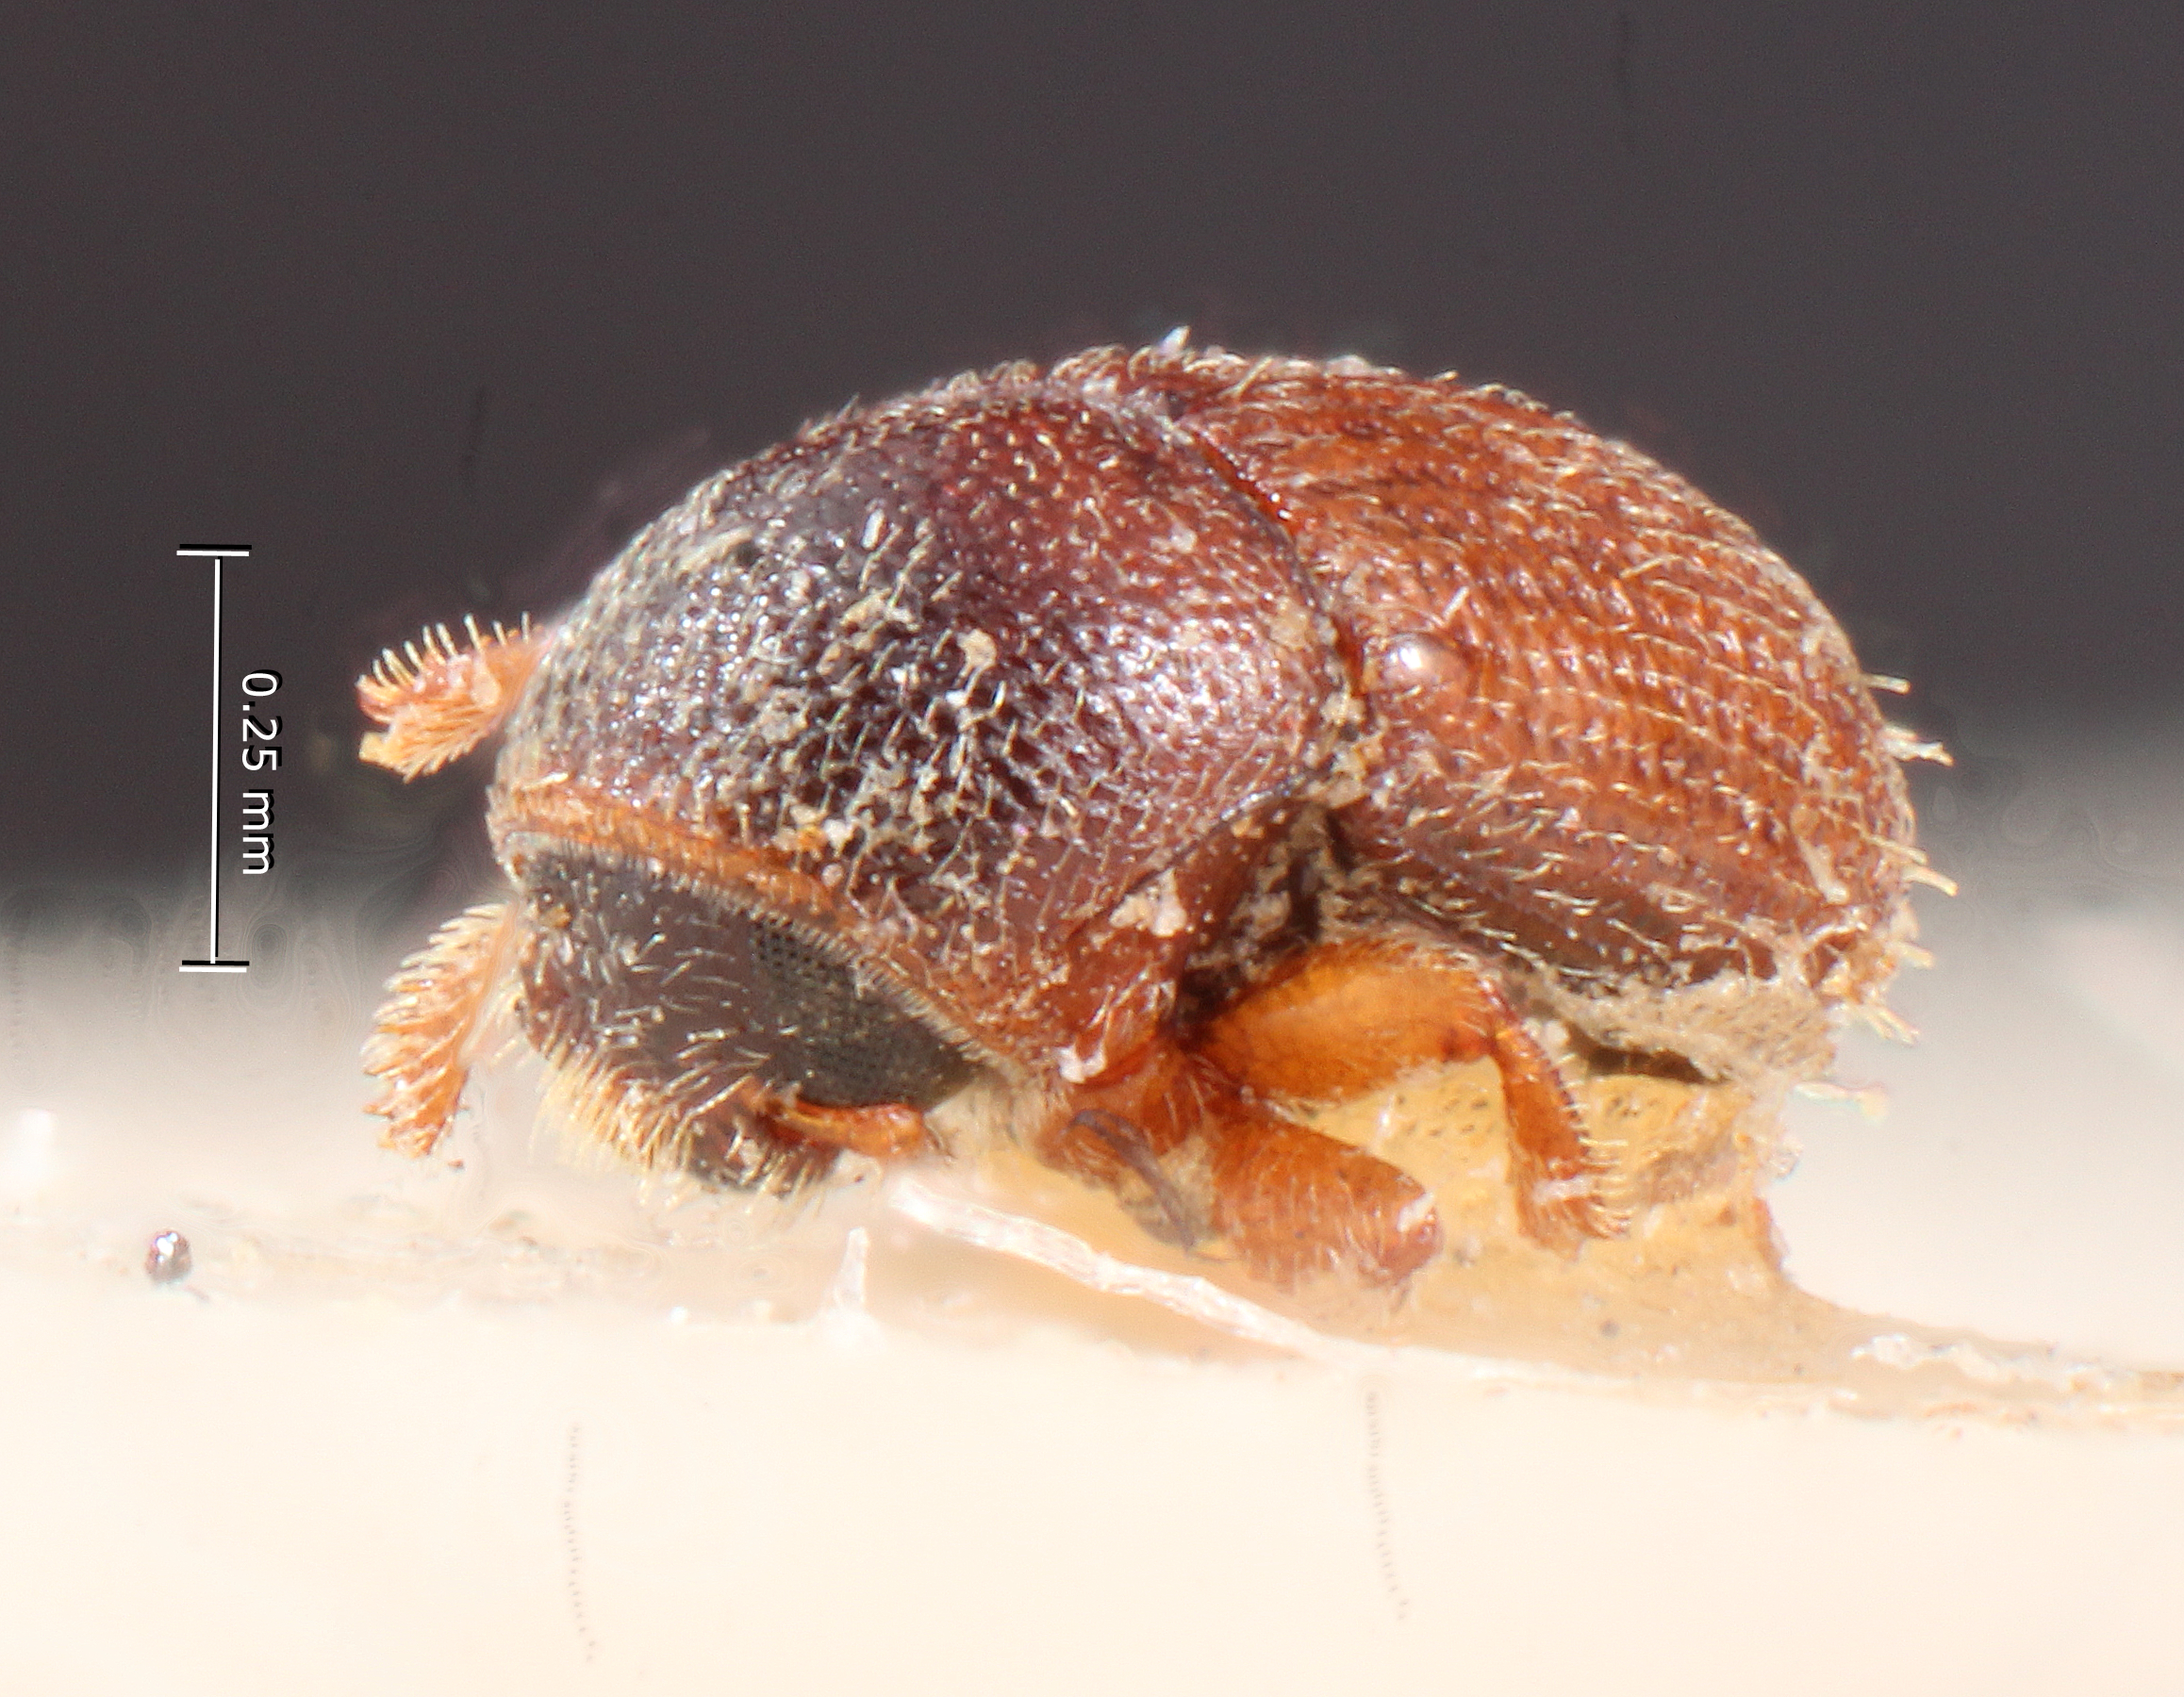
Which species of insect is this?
Hylocurosoma pusillum
